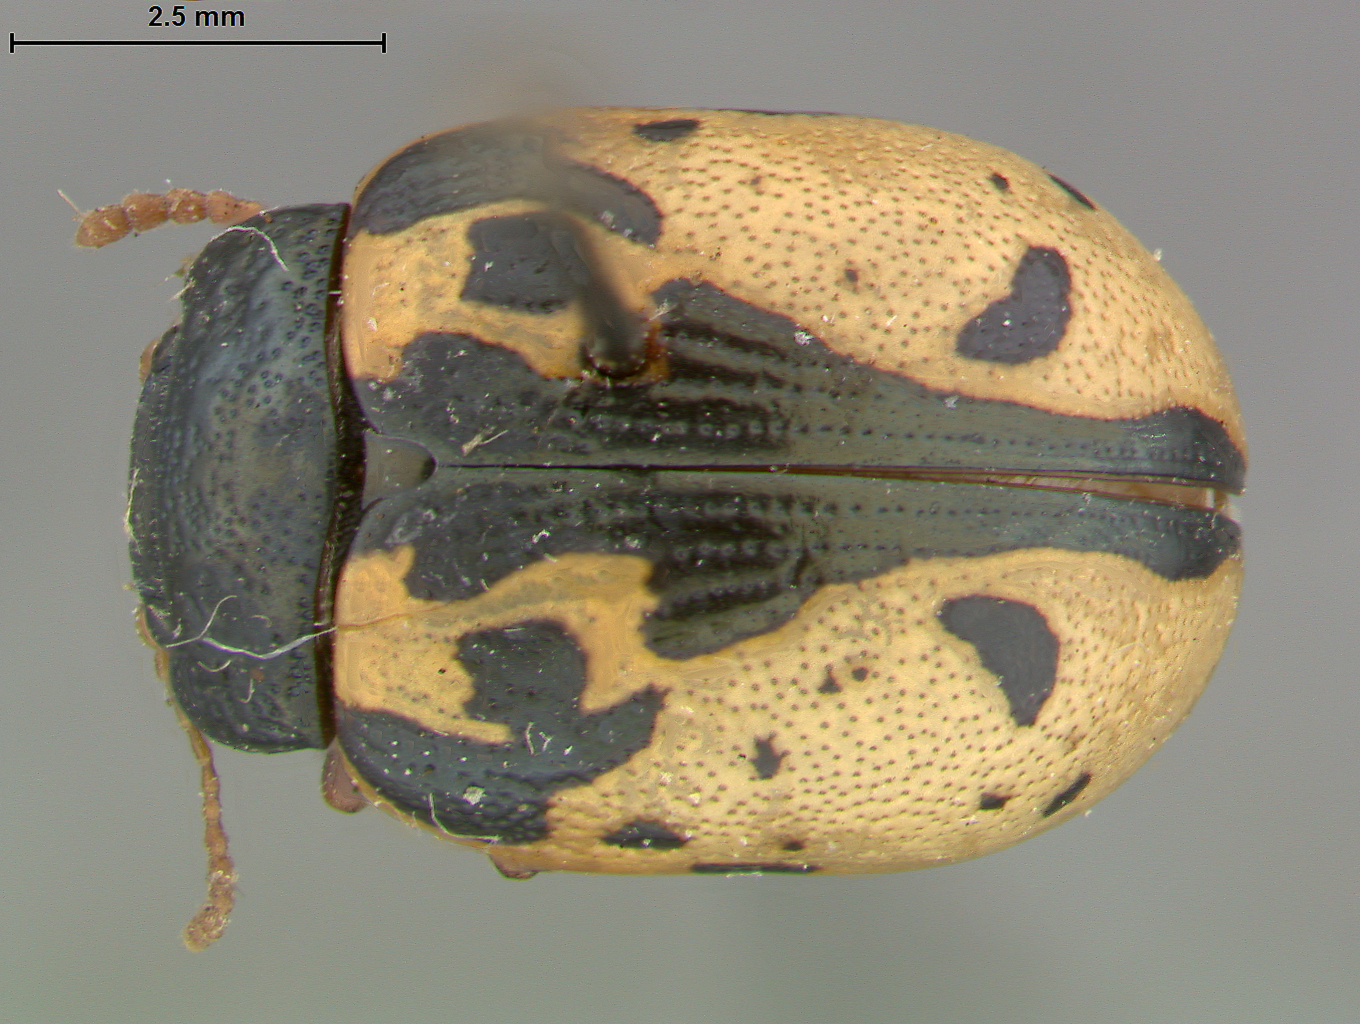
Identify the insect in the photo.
Calligrapha rowena
